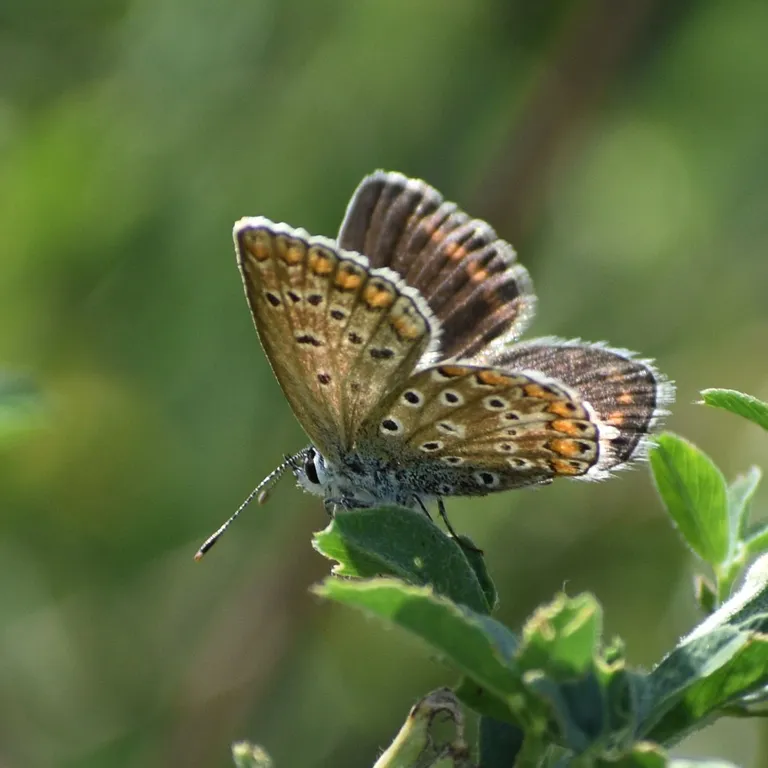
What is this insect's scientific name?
Polyommatus icarus
